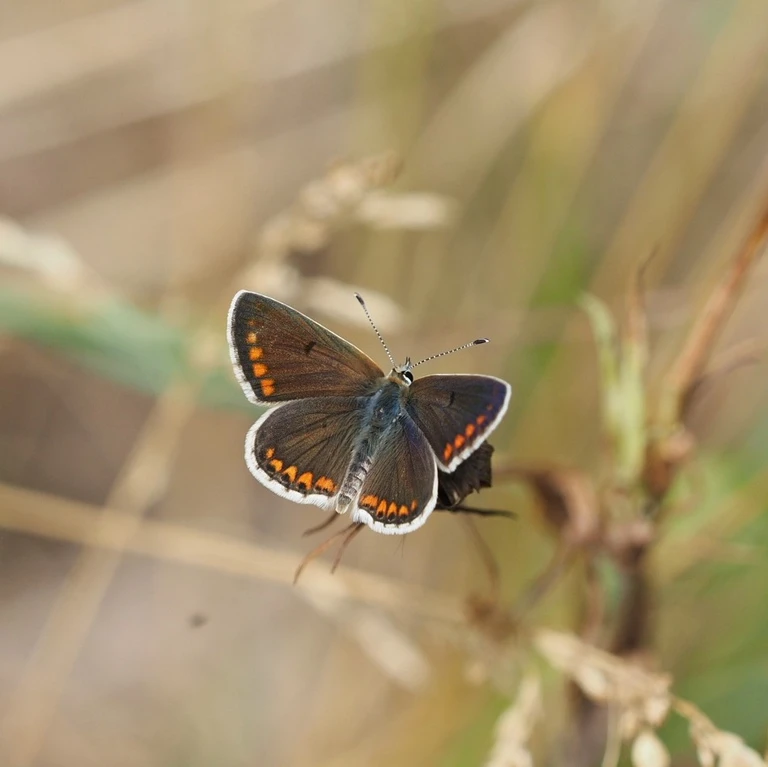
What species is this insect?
Aricia agestis/artaxerxes
